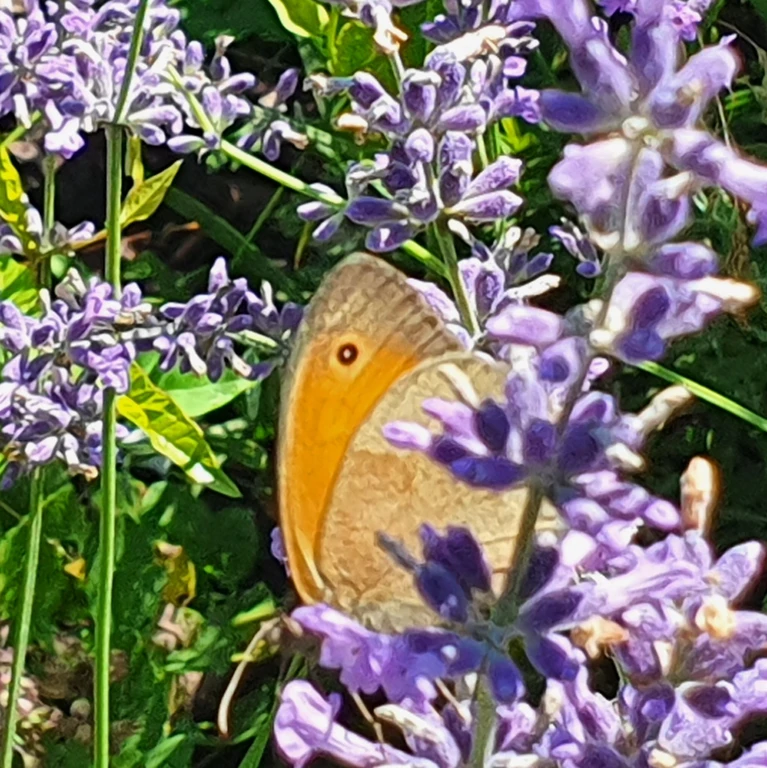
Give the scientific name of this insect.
Maniola jurtina
